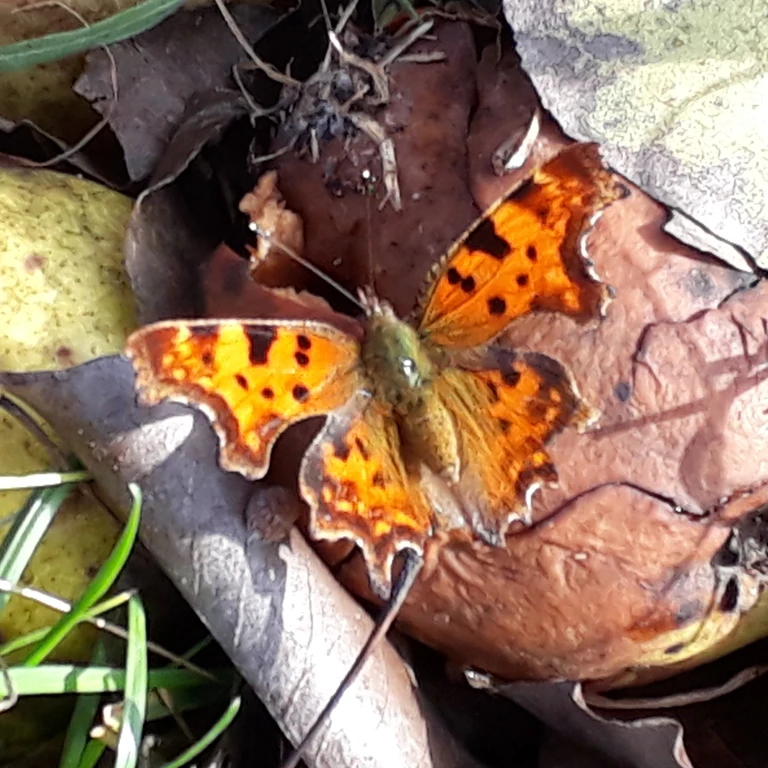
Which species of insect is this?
Polygonia c-album
